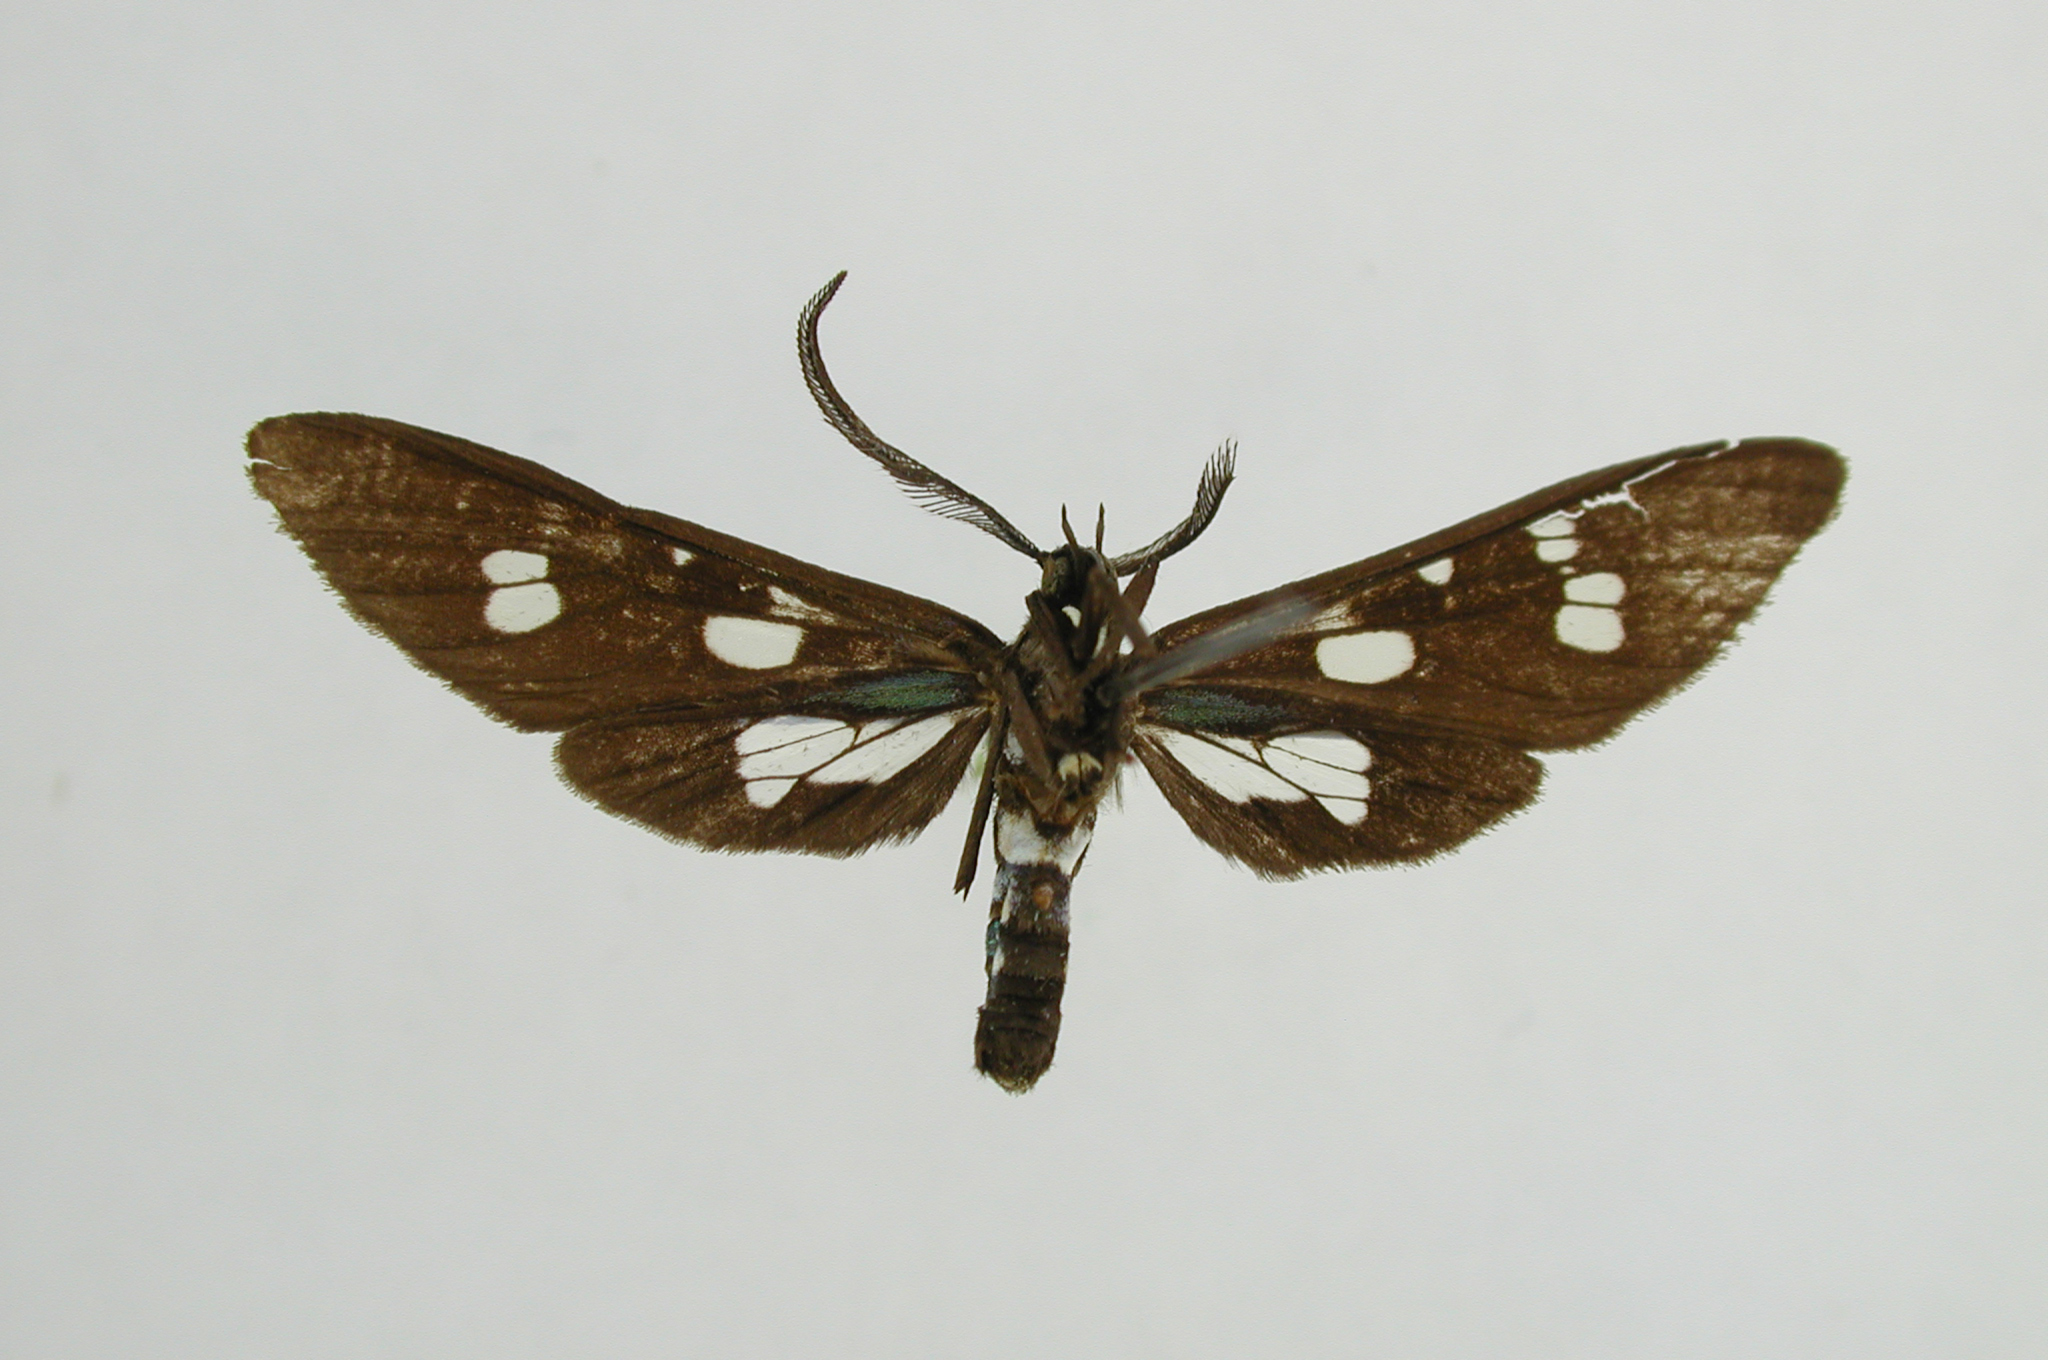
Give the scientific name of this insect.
Phaio acquiguttata
